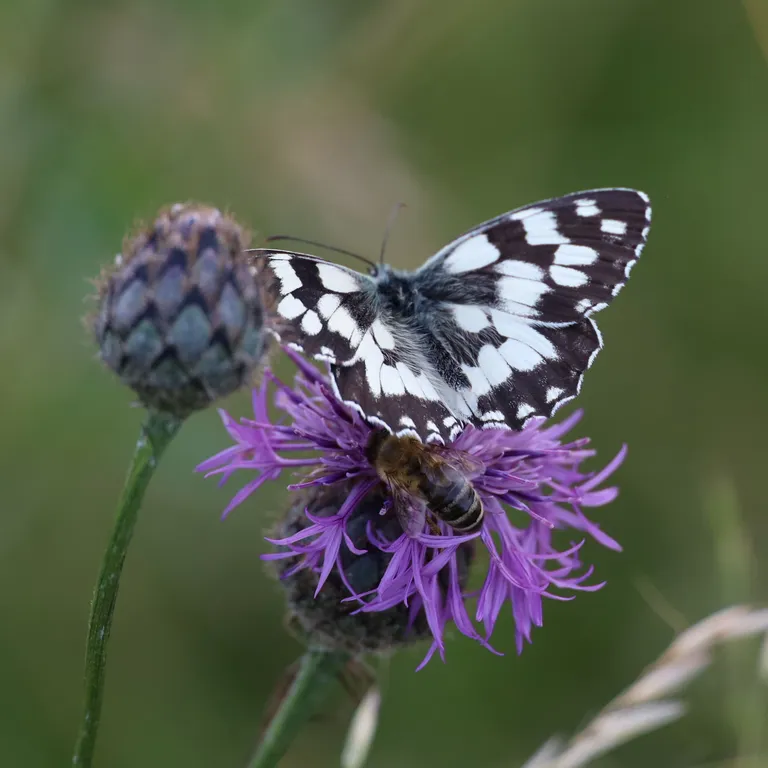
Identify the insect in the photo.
Melanargia galathea
